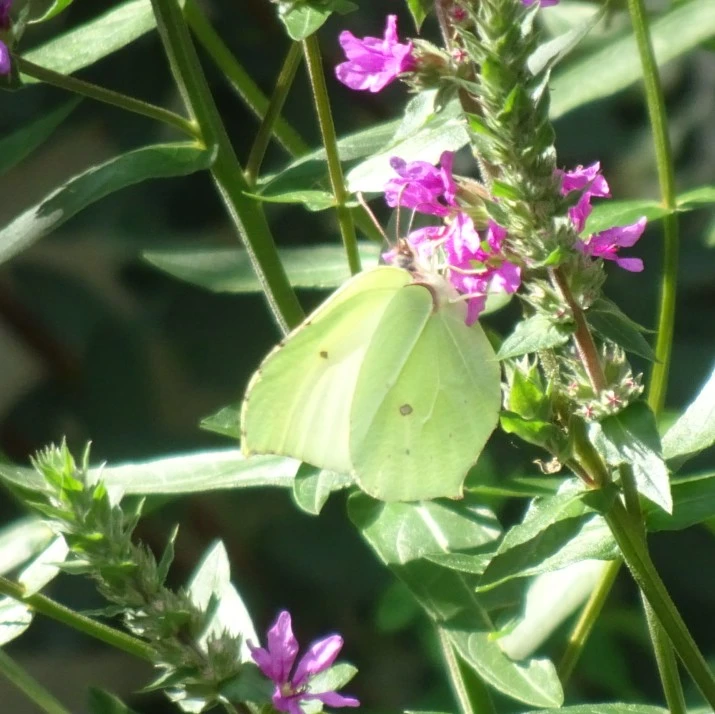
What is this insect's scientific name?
Gonepteryx rhamni
